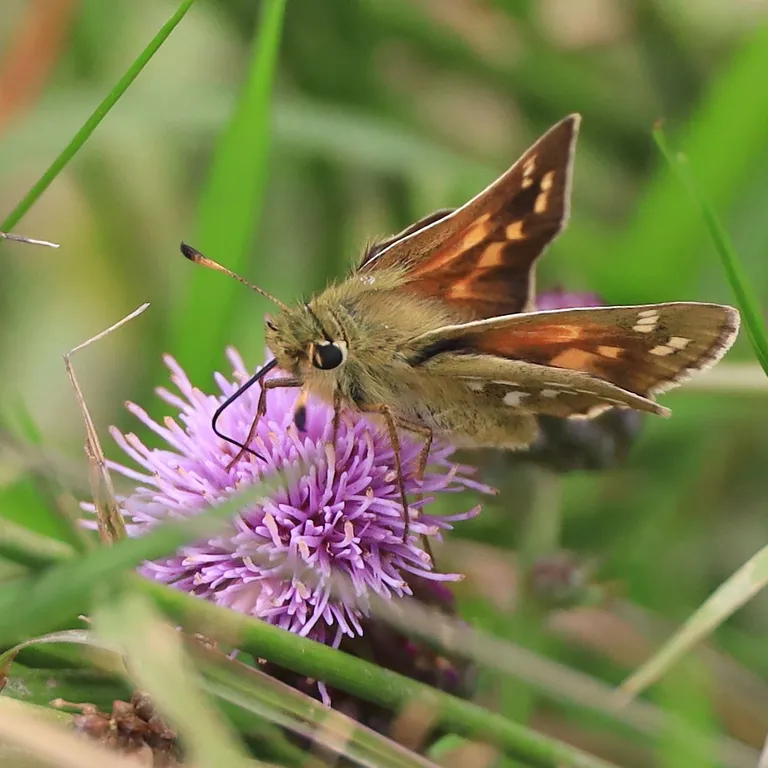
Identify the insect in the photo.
Hesperia comma
